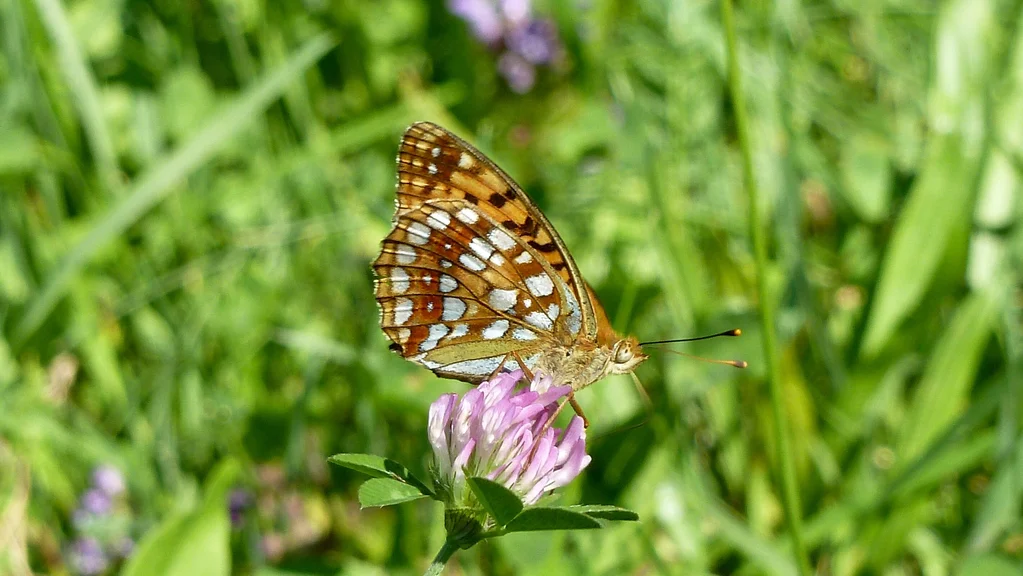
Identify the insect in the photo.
Fabriciana adippe
